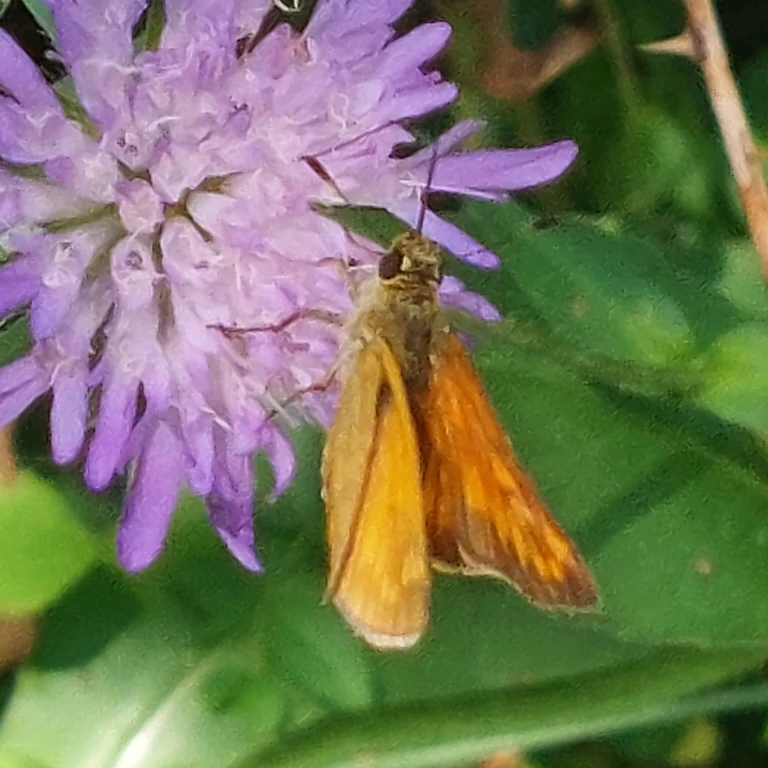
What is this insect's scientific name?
Ochlodes sylvanus (also Ochlodes venata)
